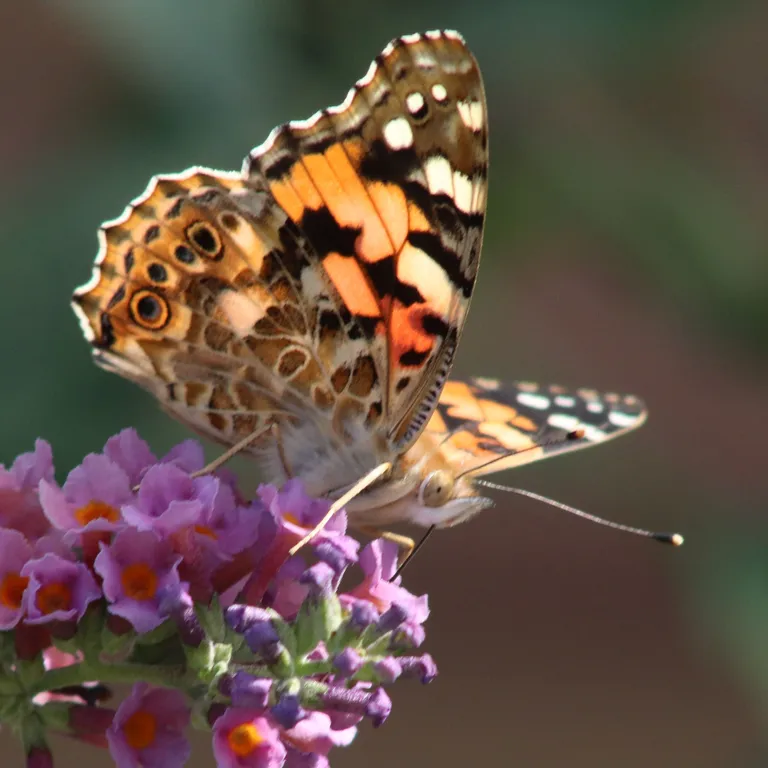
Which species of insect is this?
Vanessa cardui
